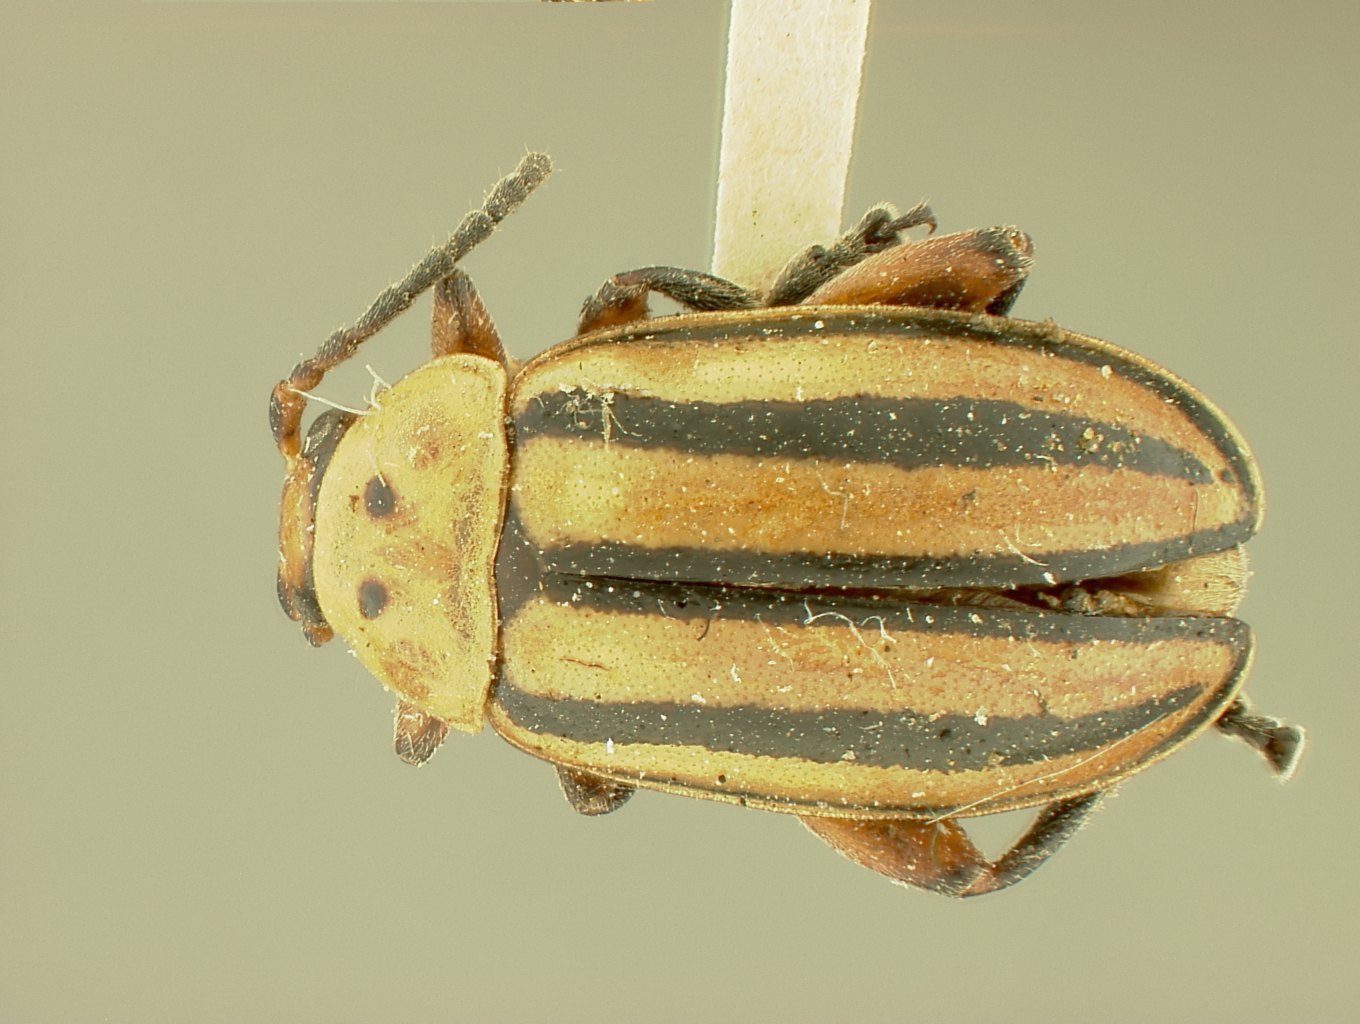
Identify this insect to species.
Disonycha laticornis
